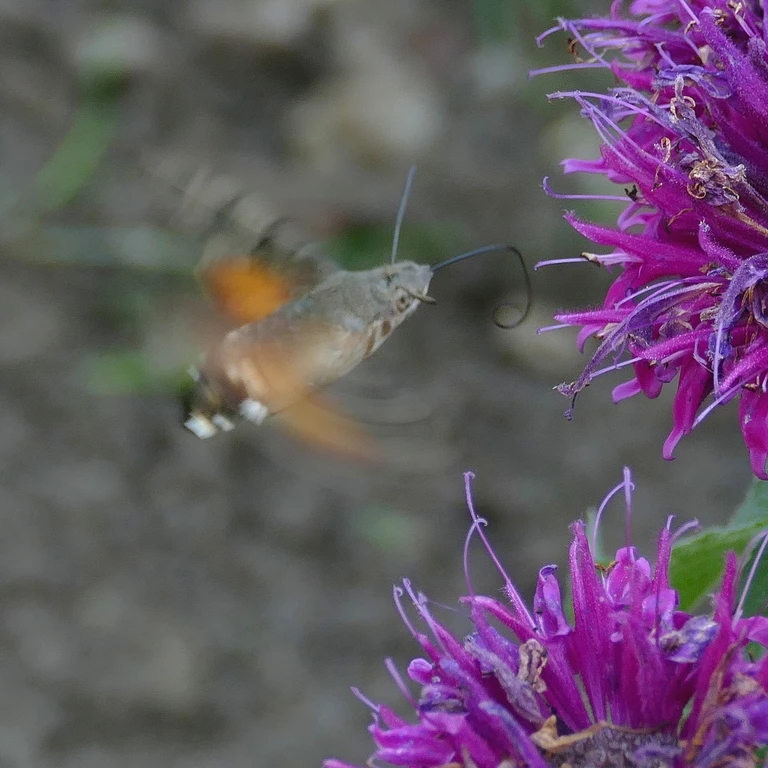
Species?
Macroglossum stellatarum
